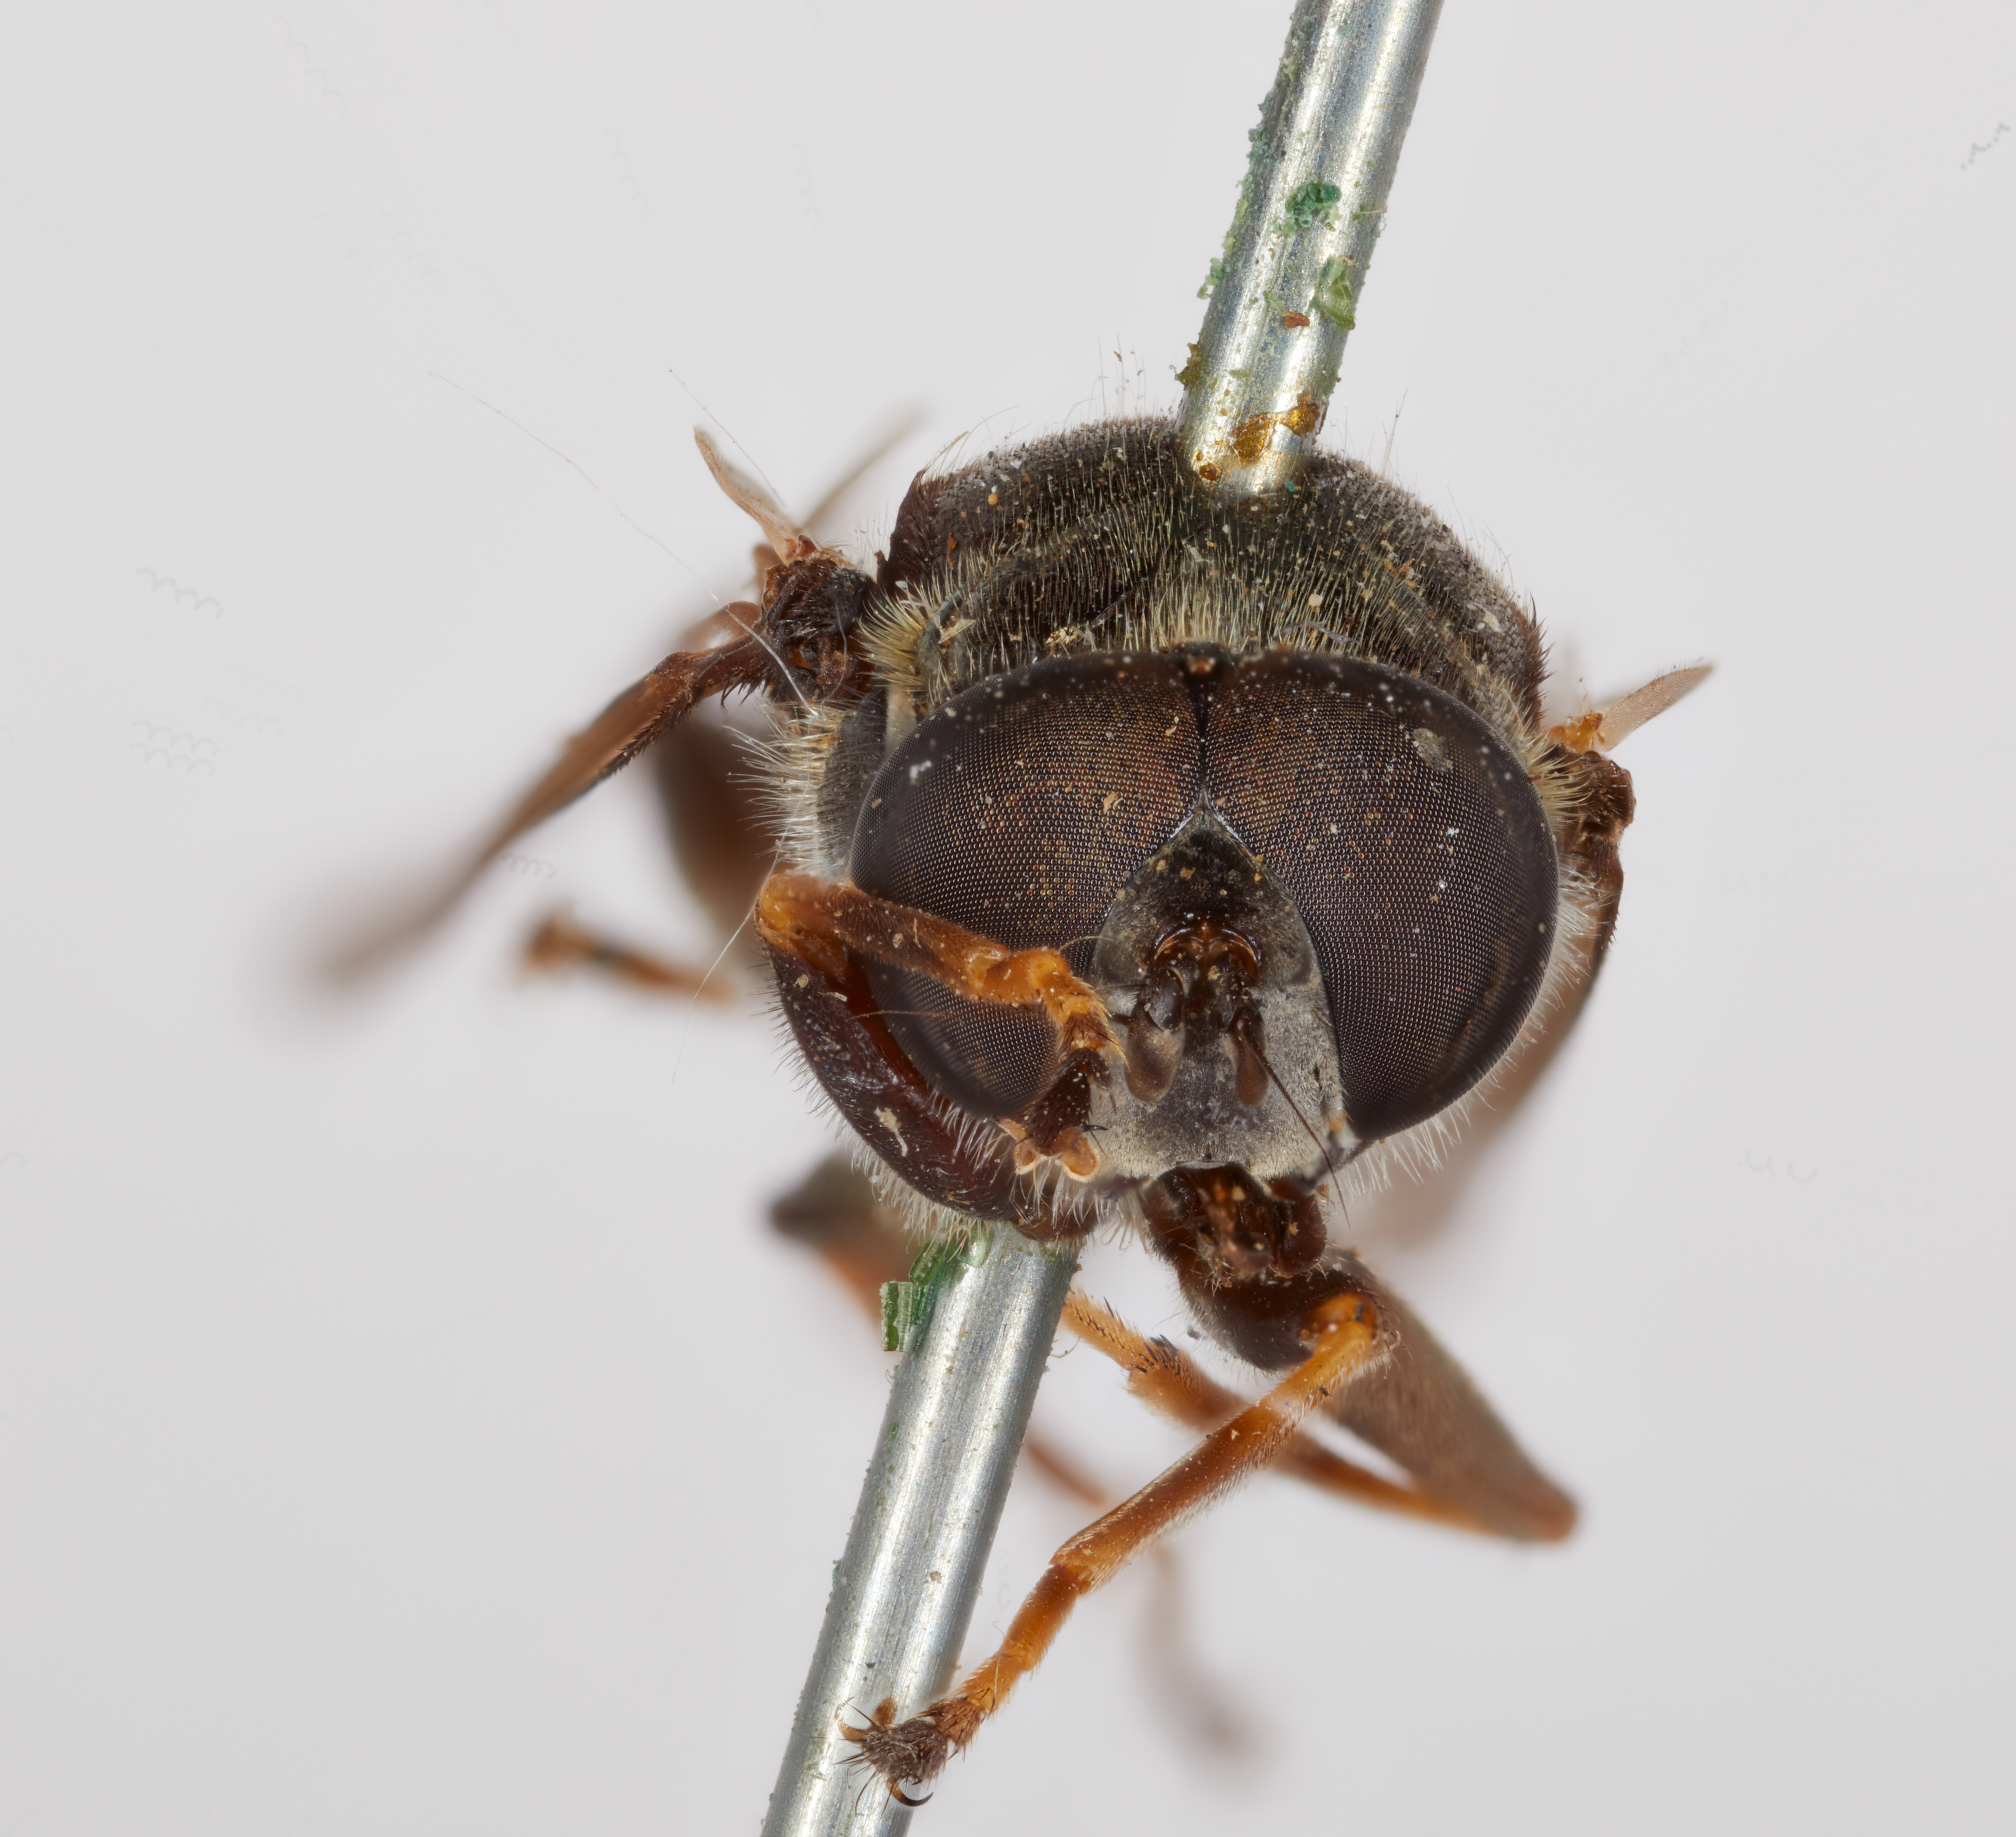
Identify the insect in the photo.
Xylota notha
